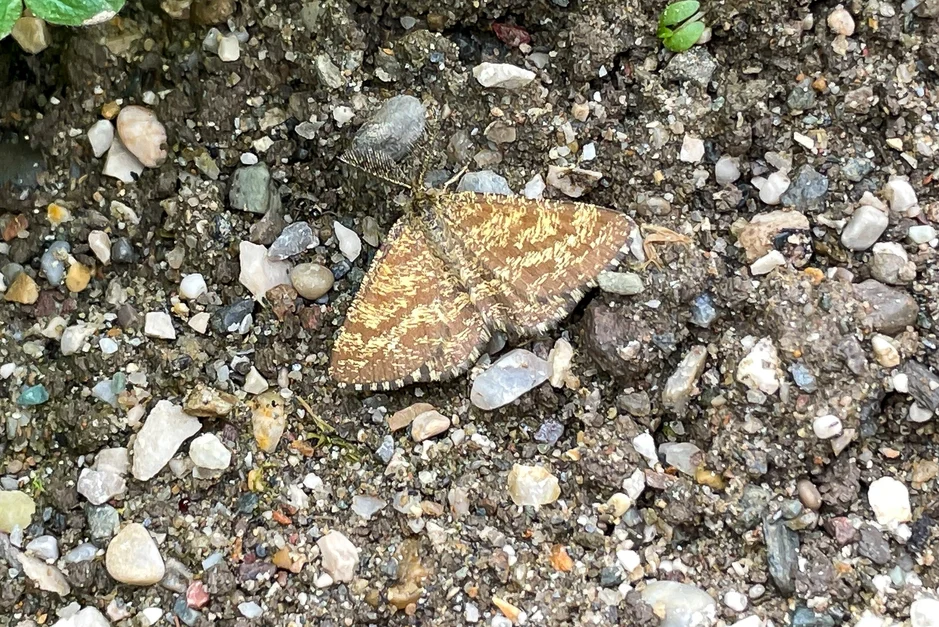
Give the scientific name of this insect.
Ematurga atomaria
